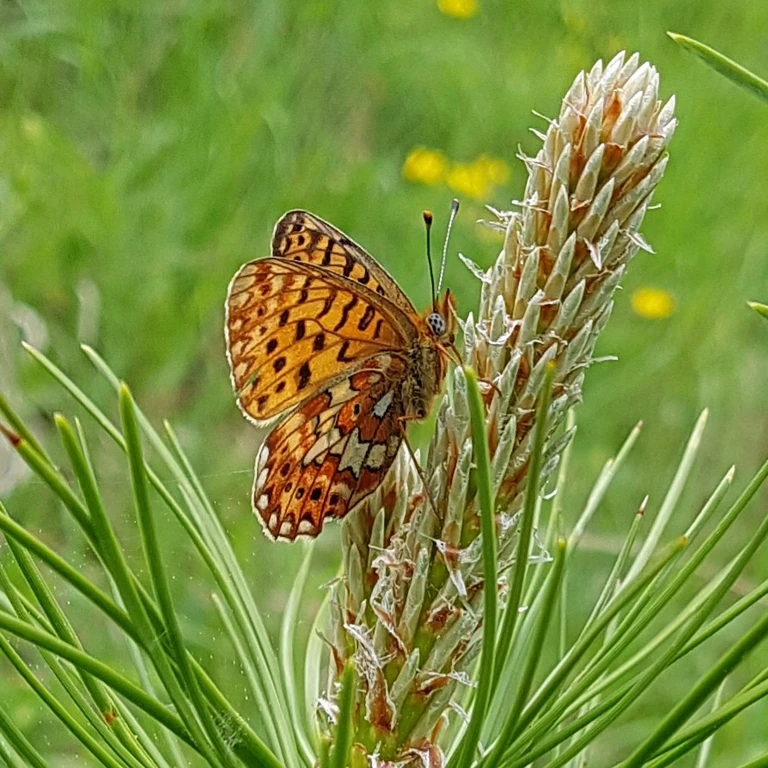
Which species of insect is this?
Boloria euphrosyne (also Clossiana euphrosyne)
